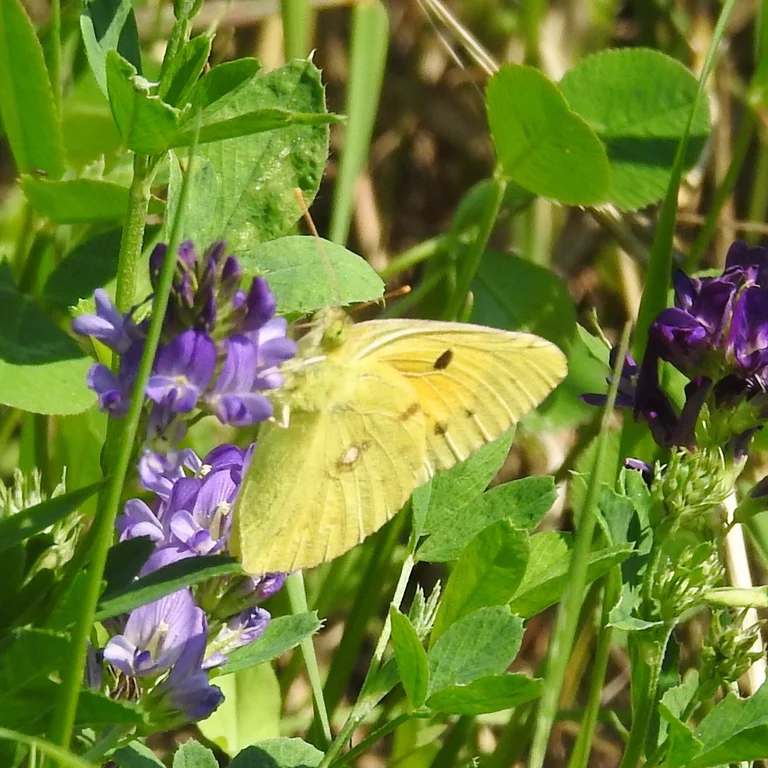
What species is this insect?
Colias croceus
